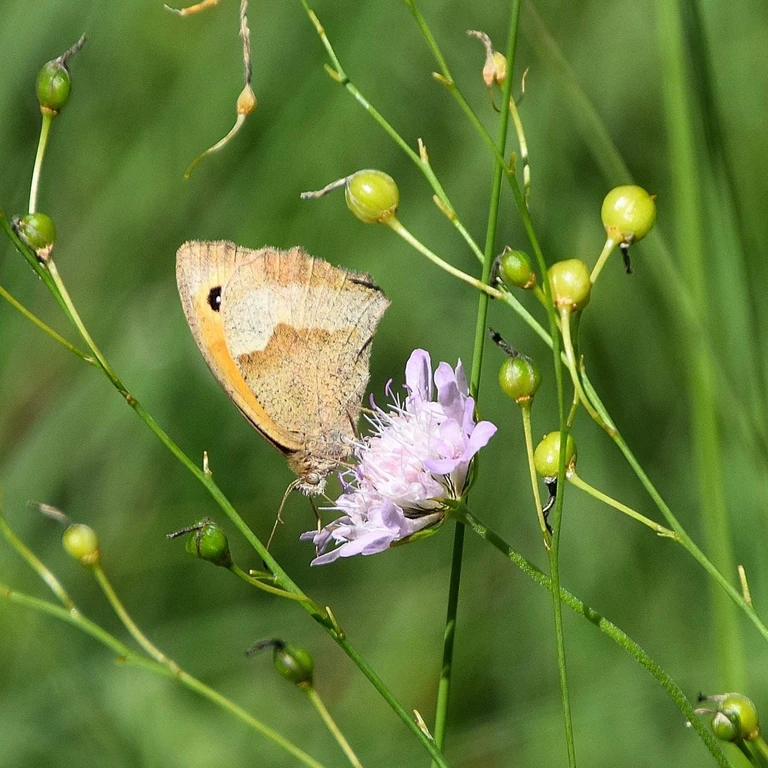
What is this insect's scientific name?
Maniola jurtina
